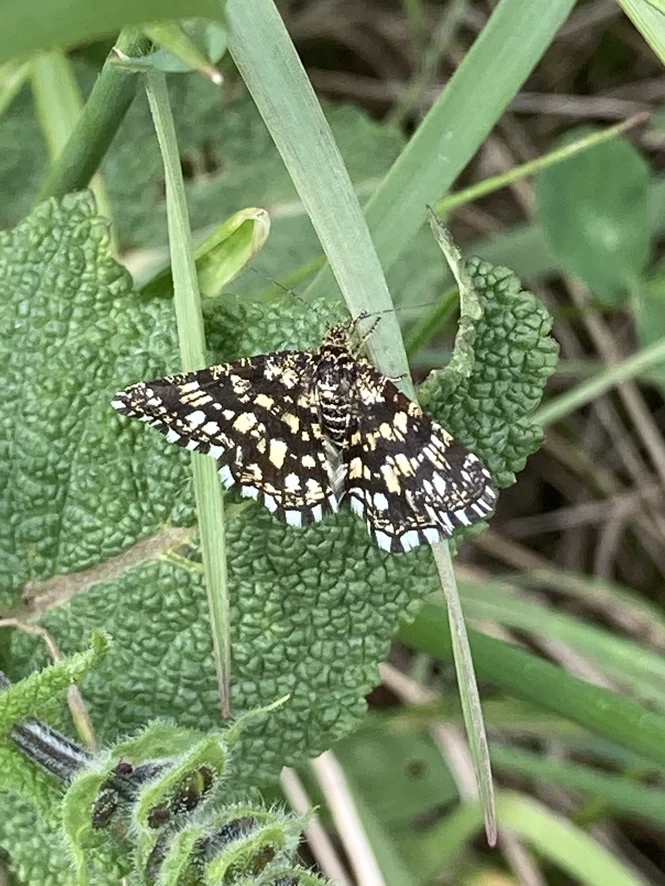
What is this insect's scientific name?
Chiasmia clathrata
